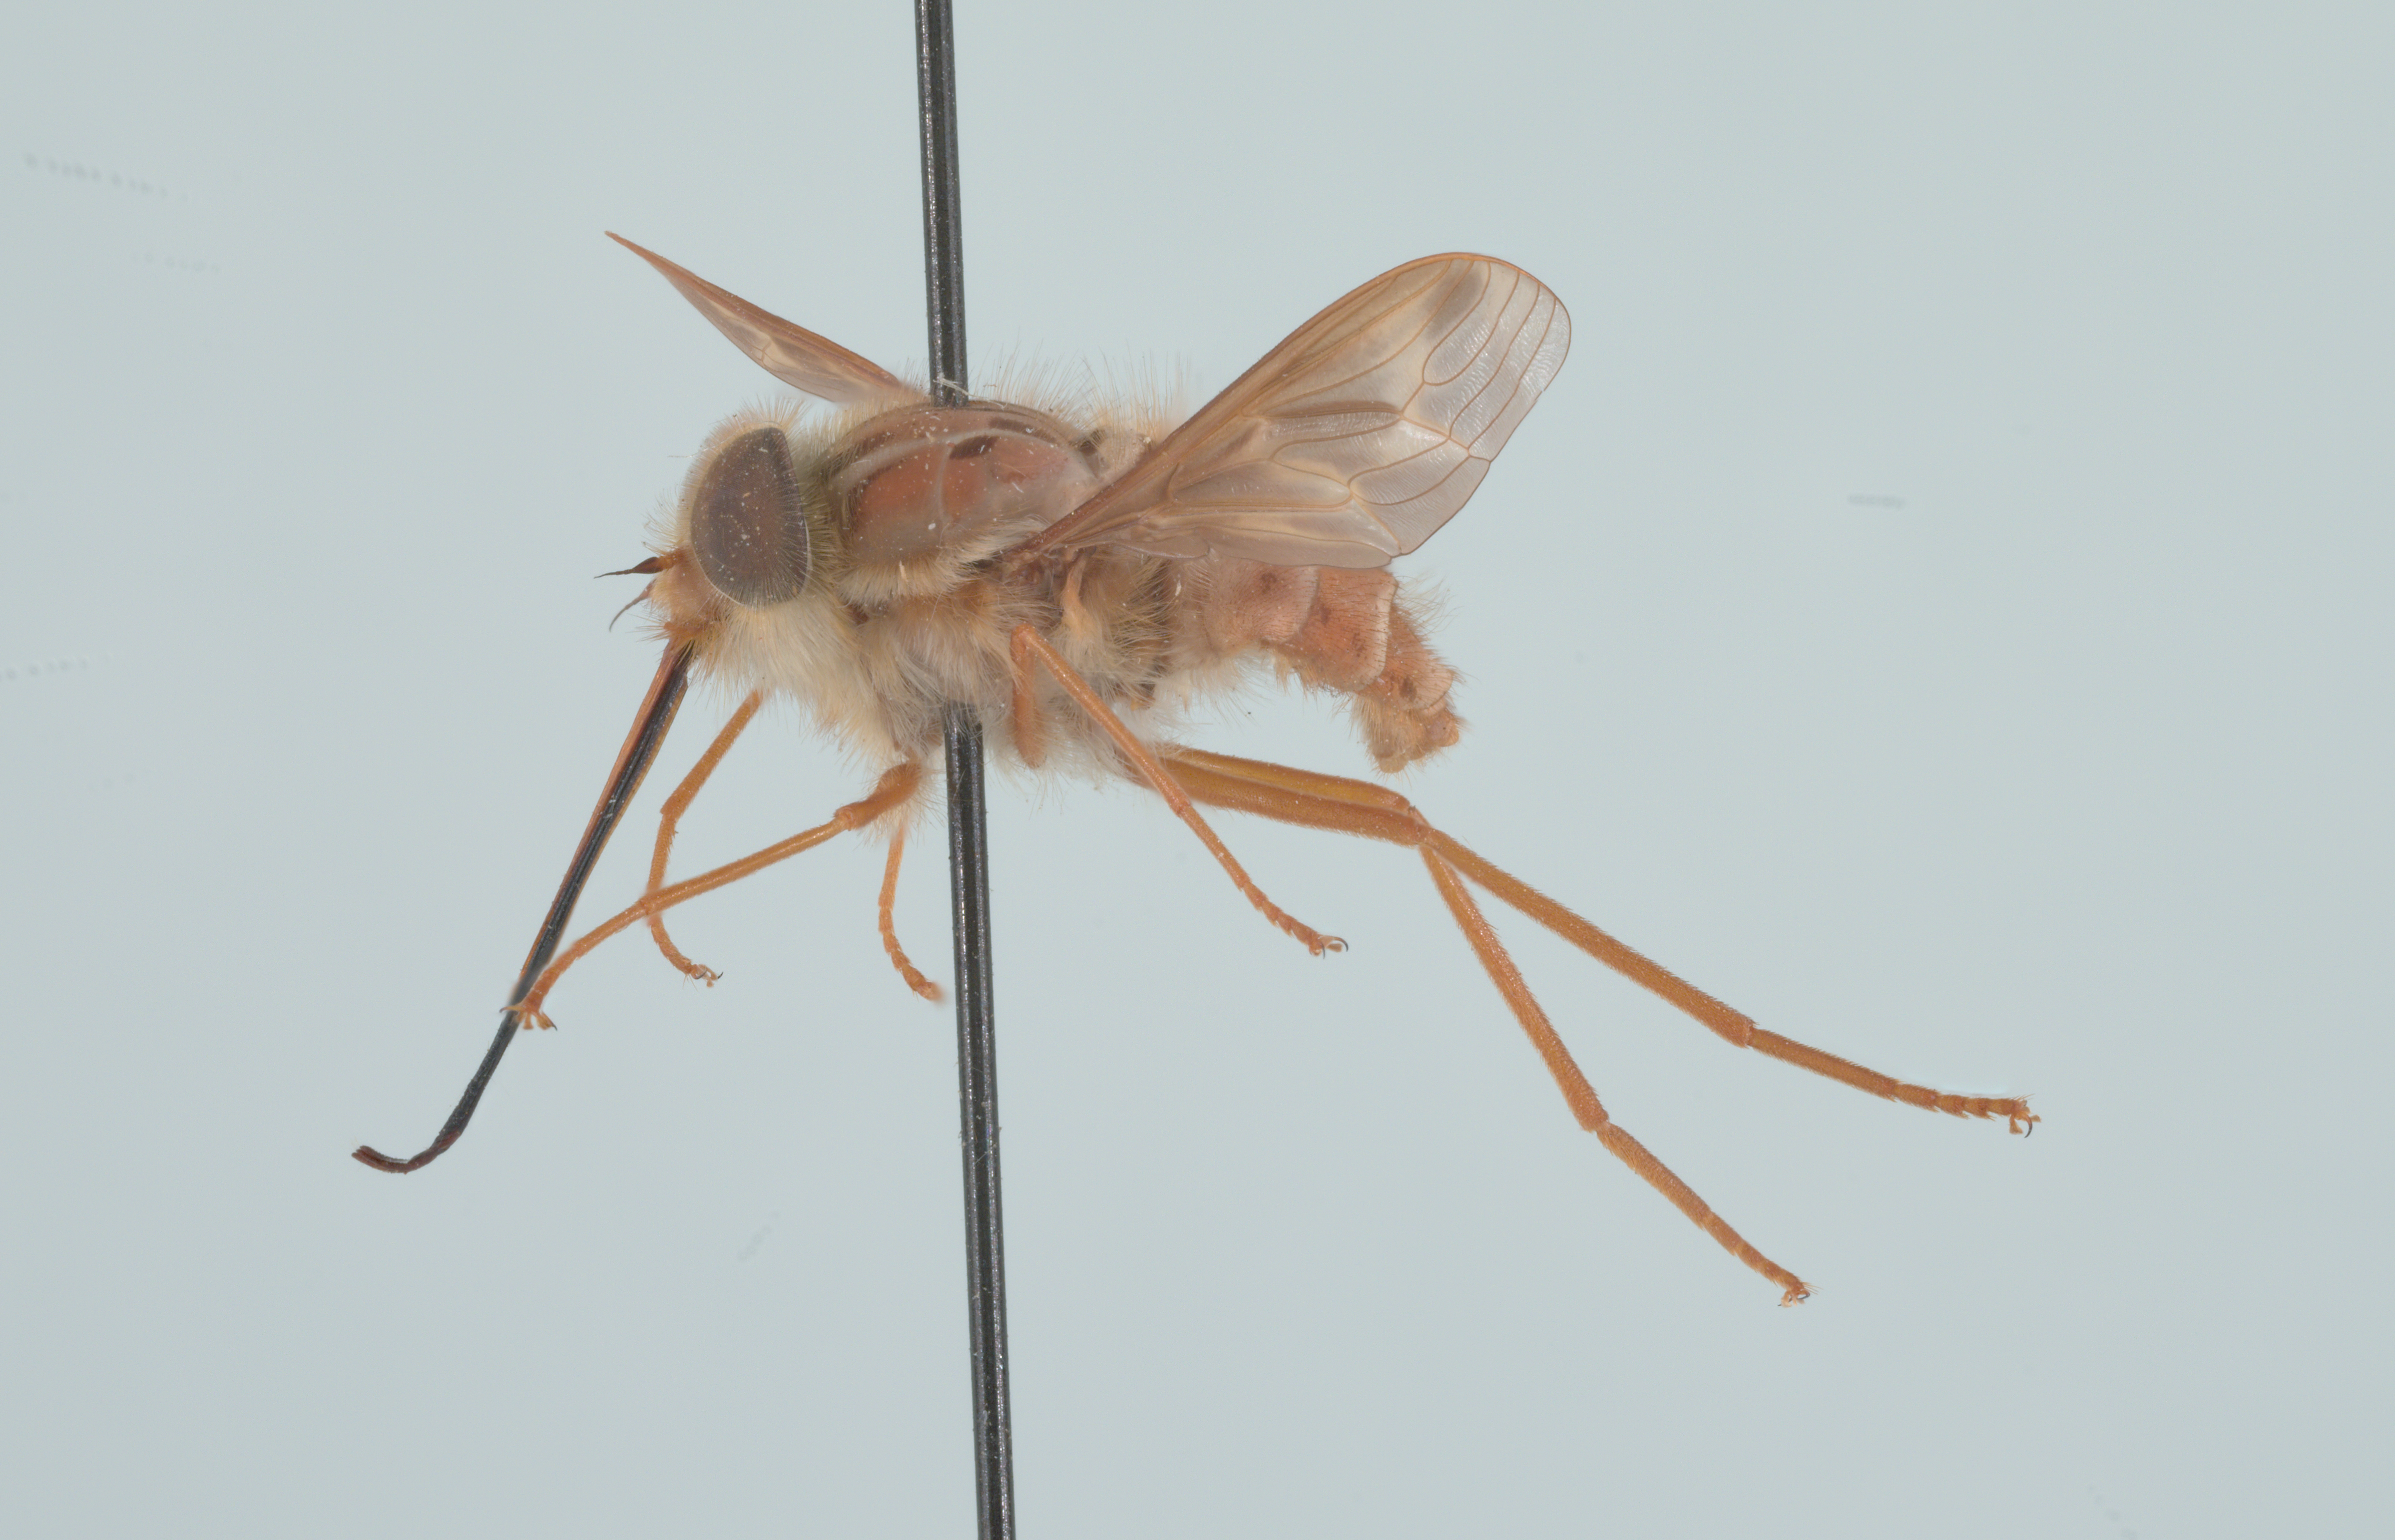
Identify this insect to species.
Hirmoneura nubipennis (also Trichophthalma nubipennis)
